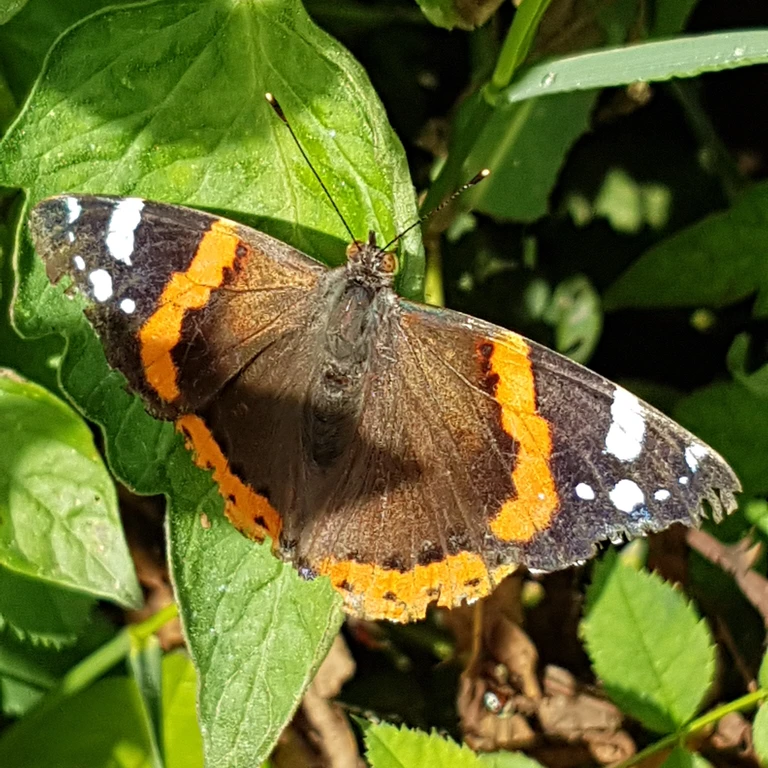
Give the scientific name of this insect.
Vanessa atalanta
